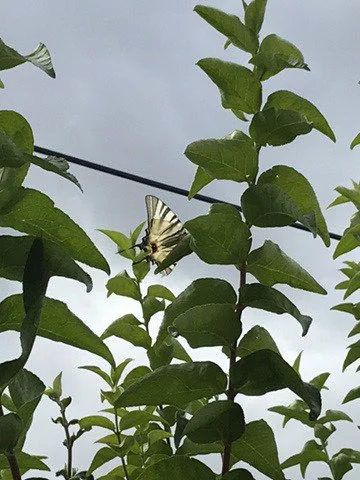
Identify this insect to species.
Iphiclides podalirius
